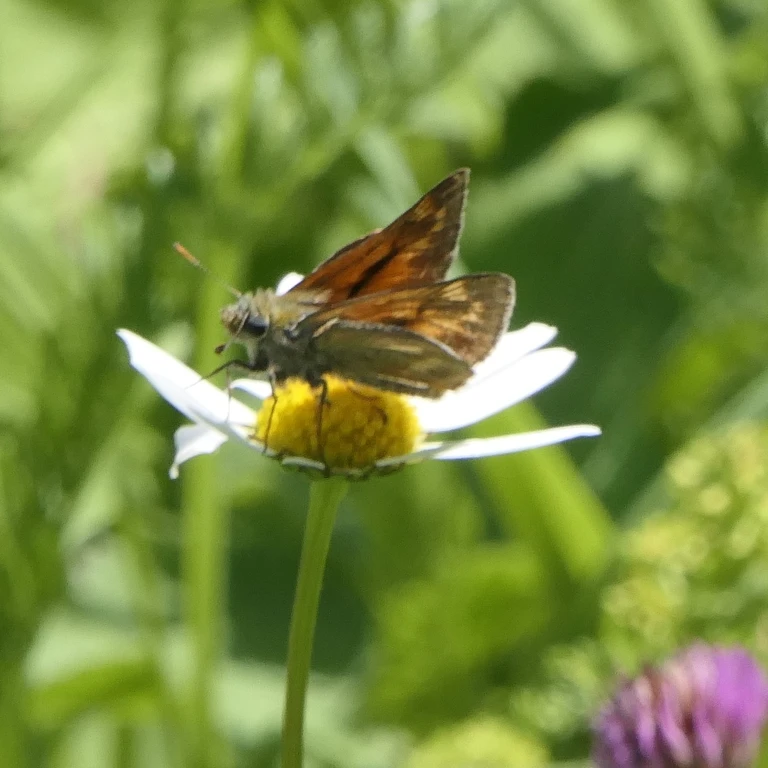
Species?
Ochlodes sylvanus (also Ochlodes venata)
